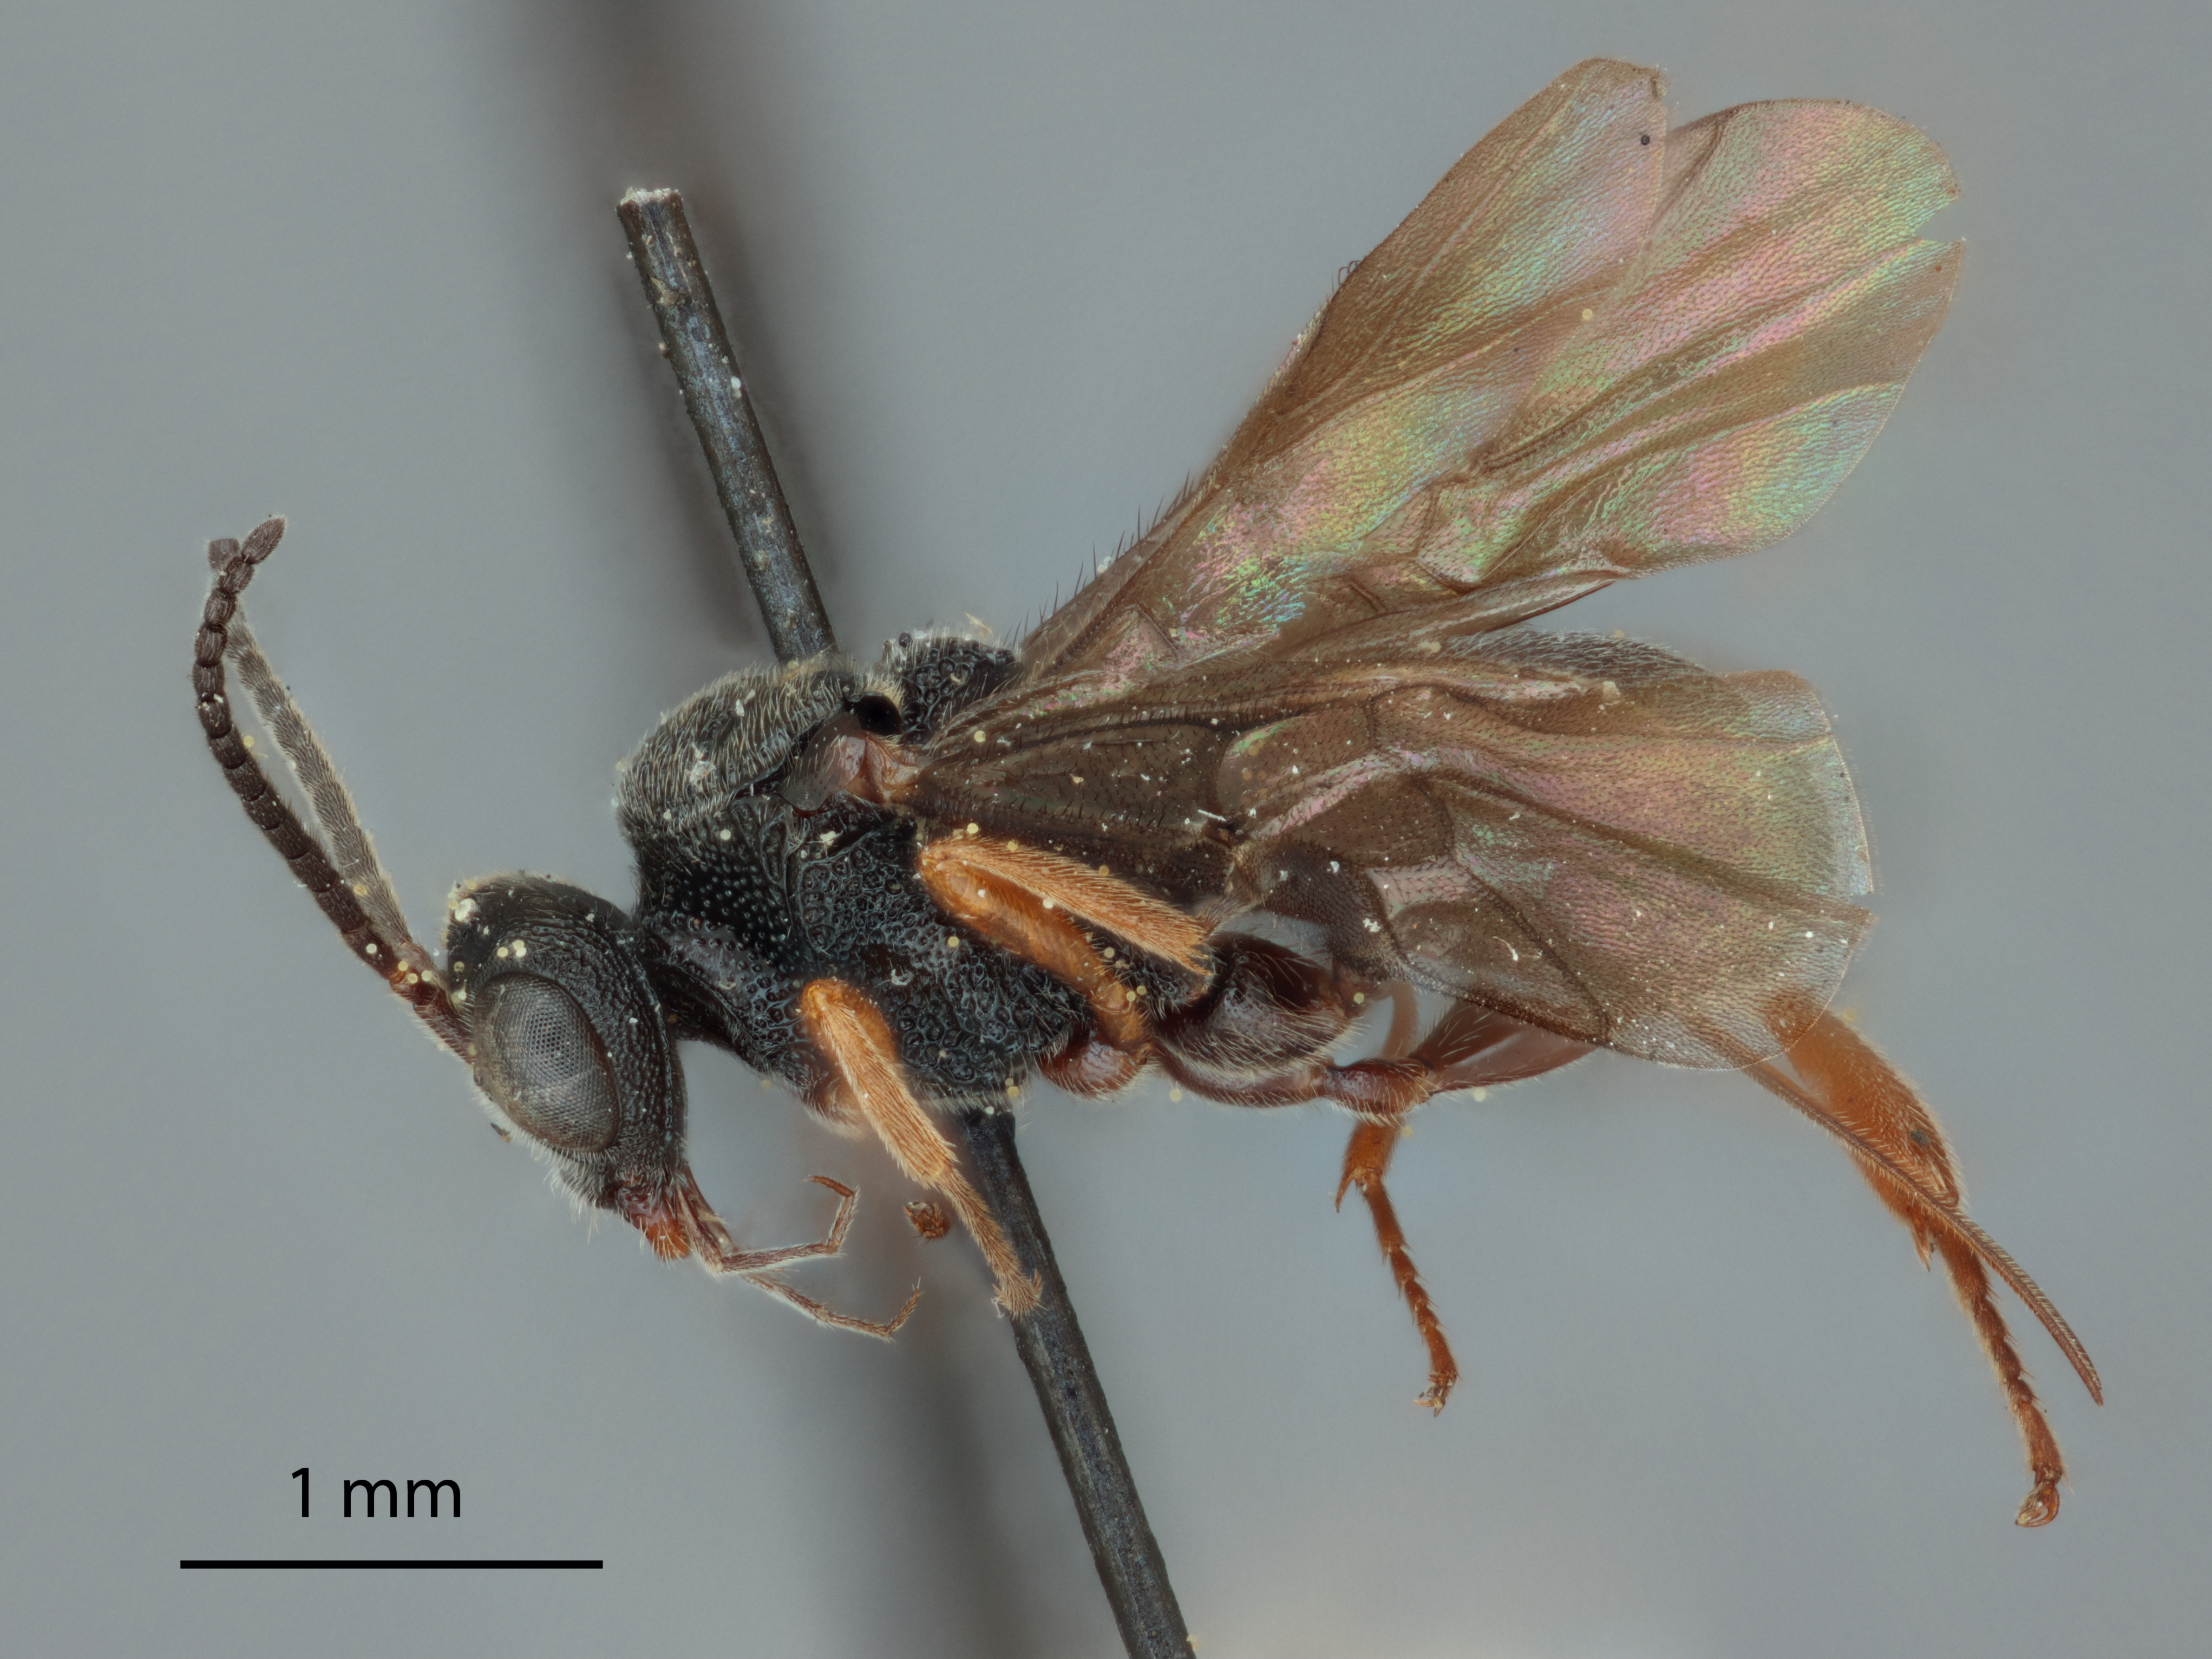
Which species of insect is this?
Urosigalphus clarus
